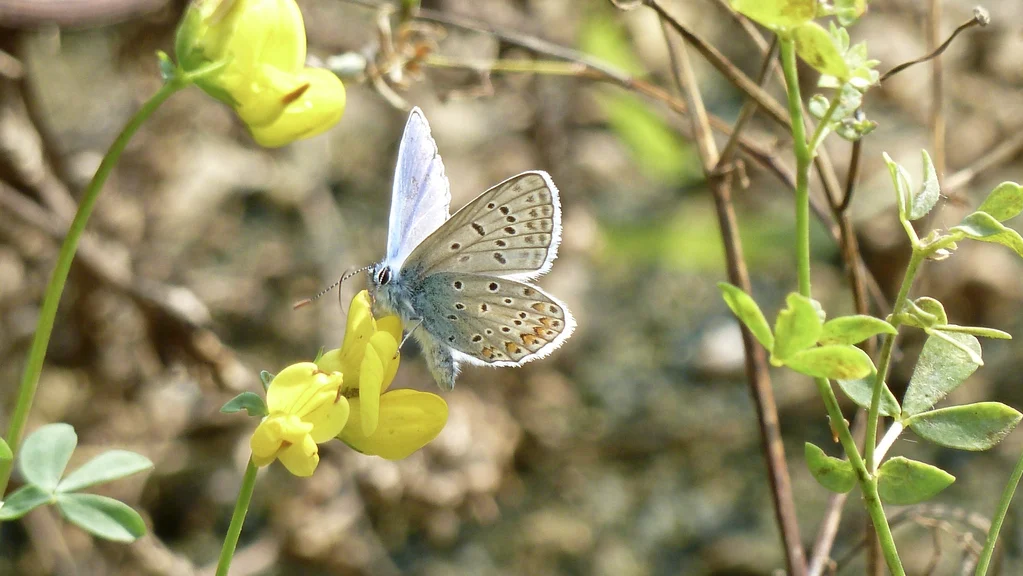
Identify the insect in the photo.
Polyommatus icarus
